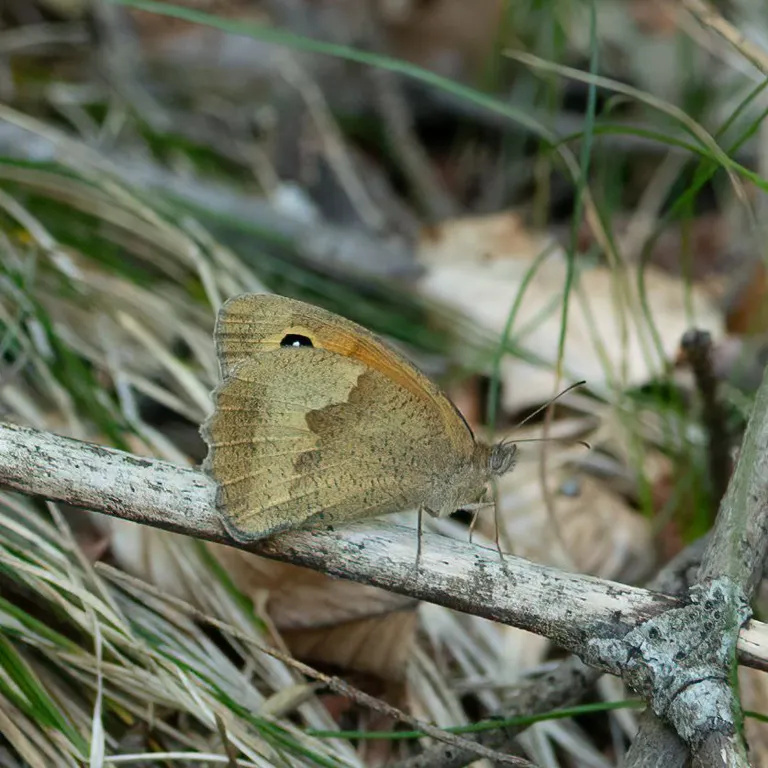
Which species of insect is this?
Maniola jurtina
